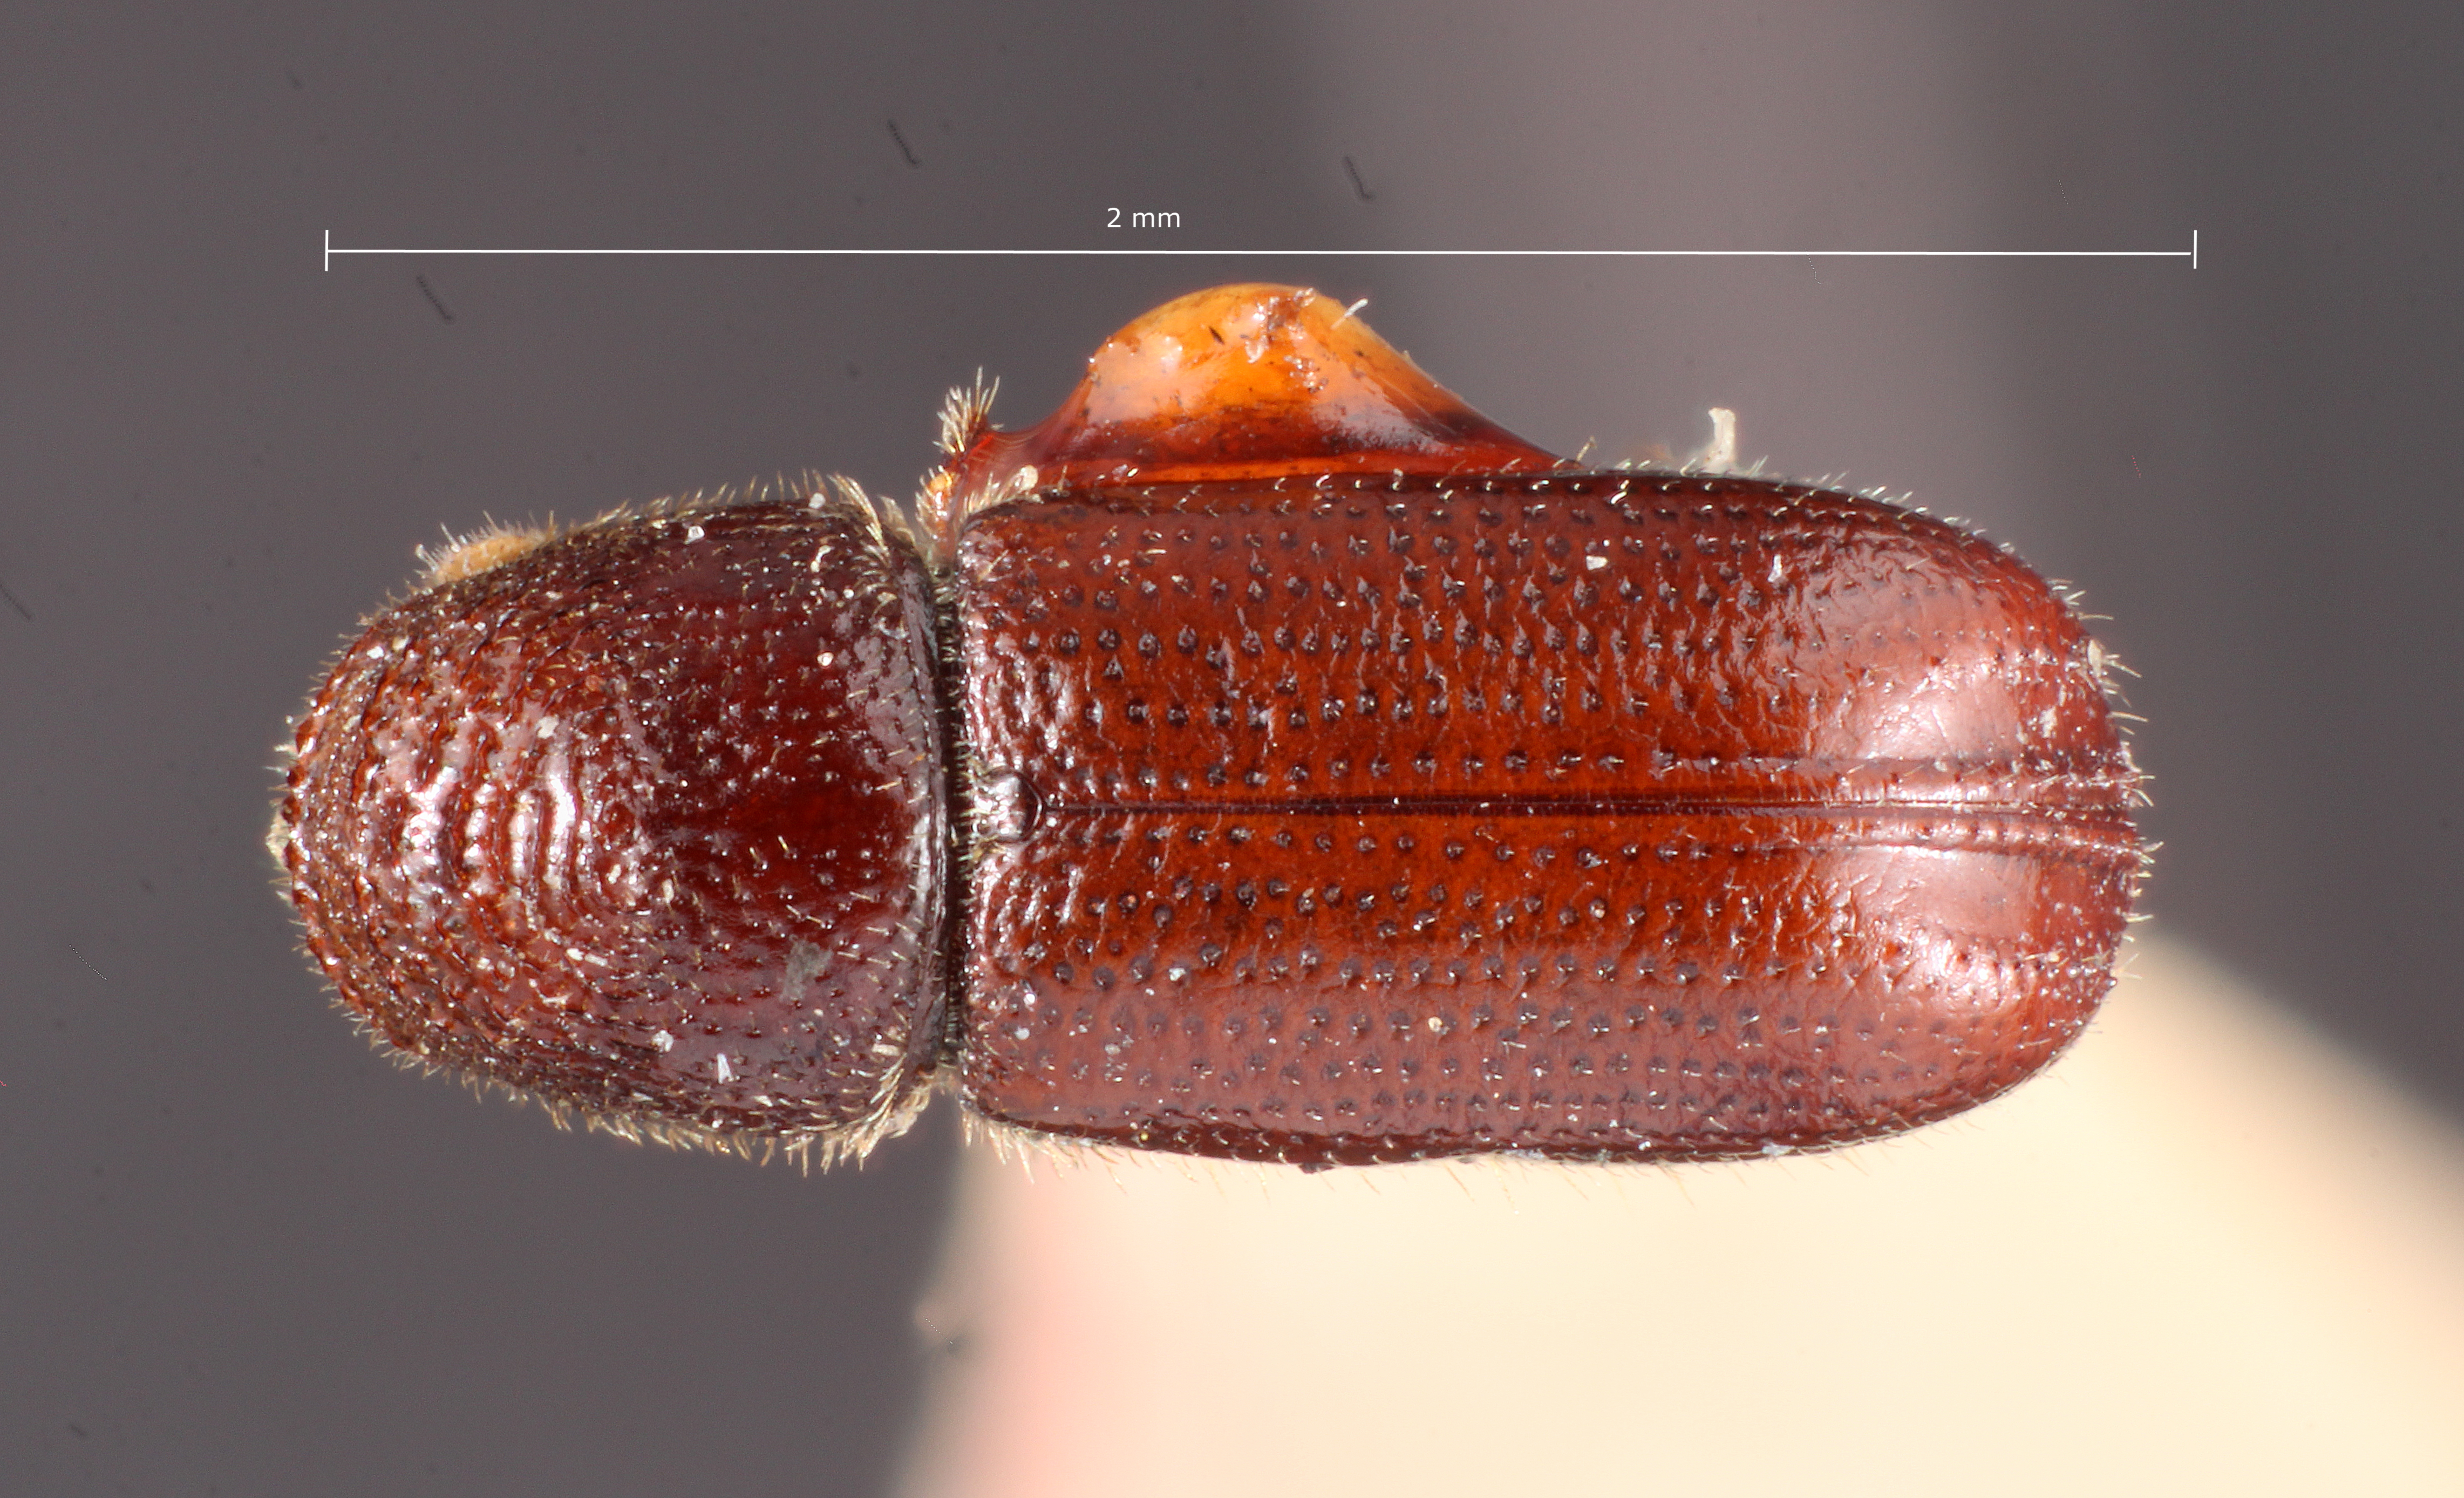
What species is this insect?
Pityophthorus caelator
